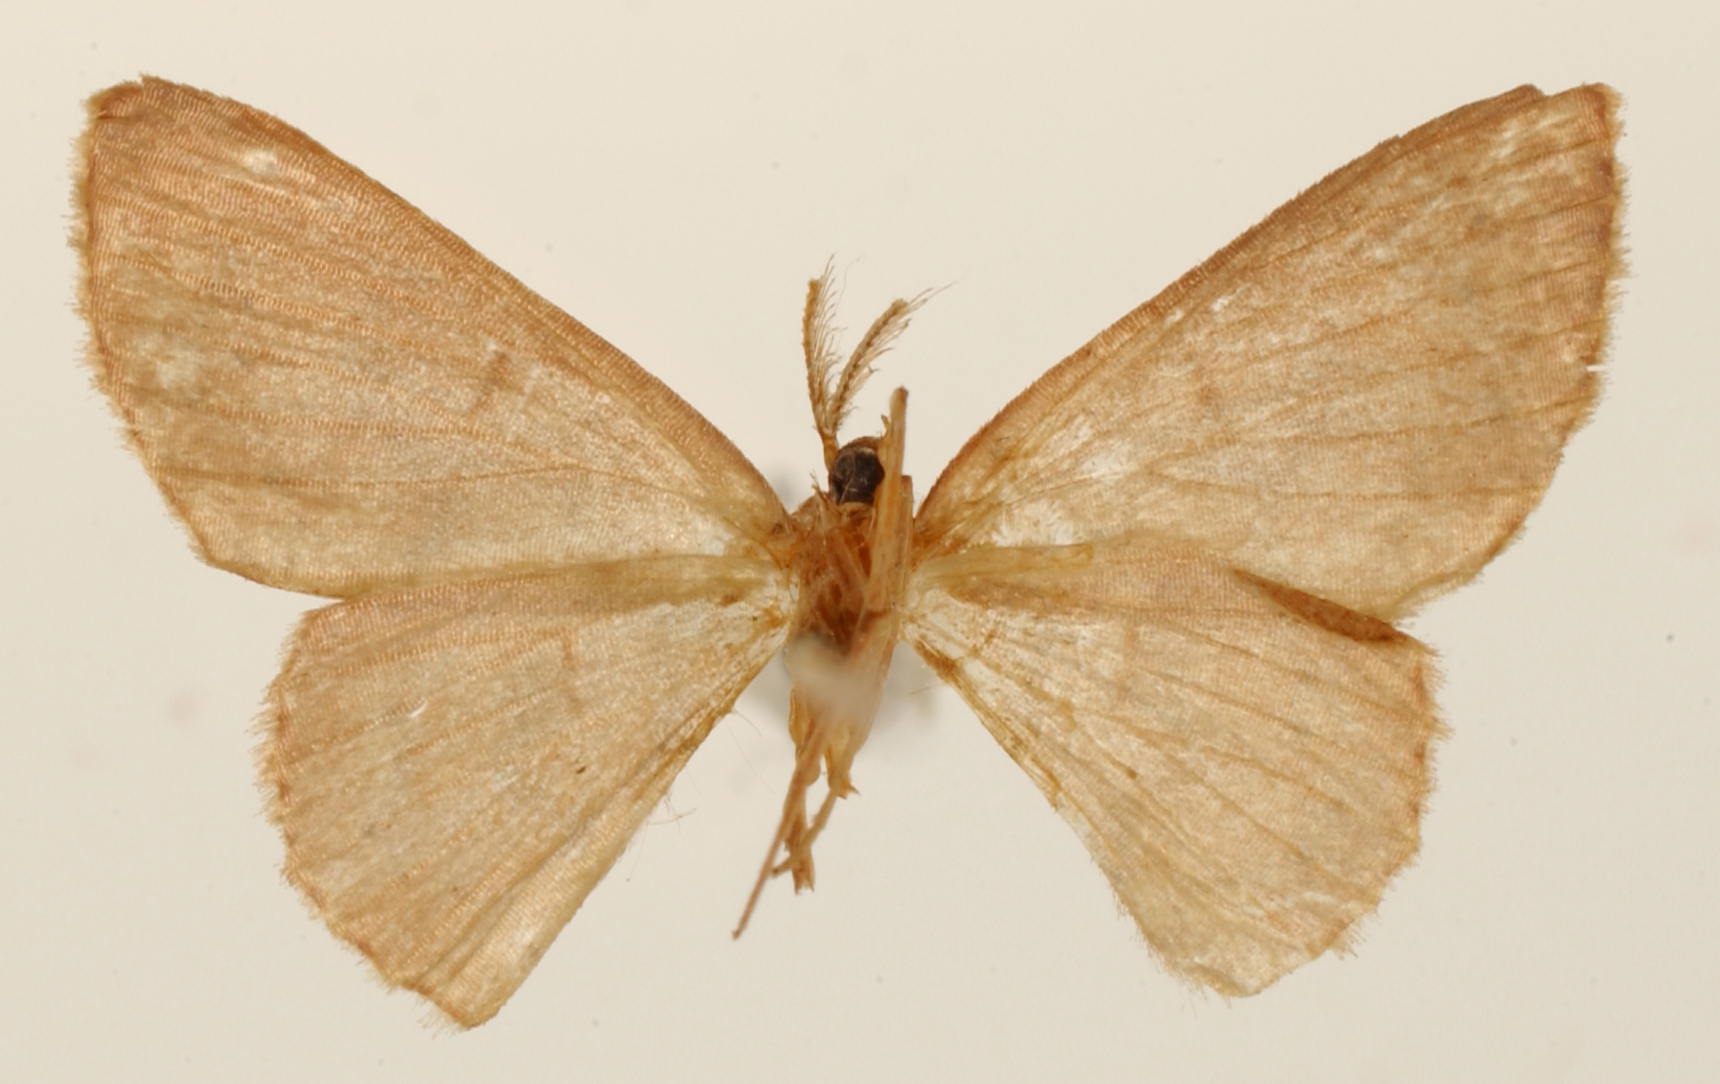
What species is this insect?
Deptalia rubescens
